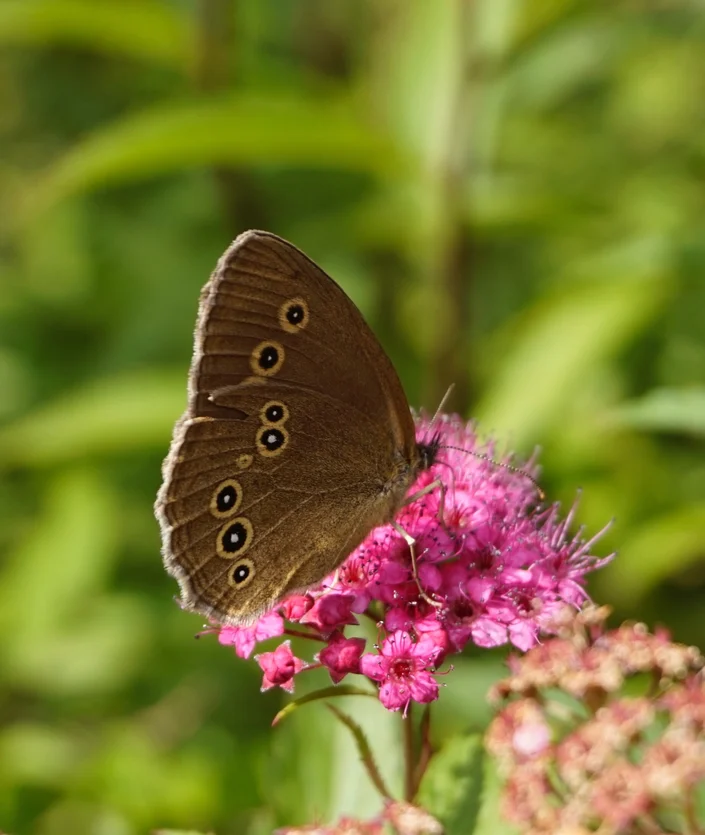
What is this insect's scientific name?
Aphantopus hyperantus
